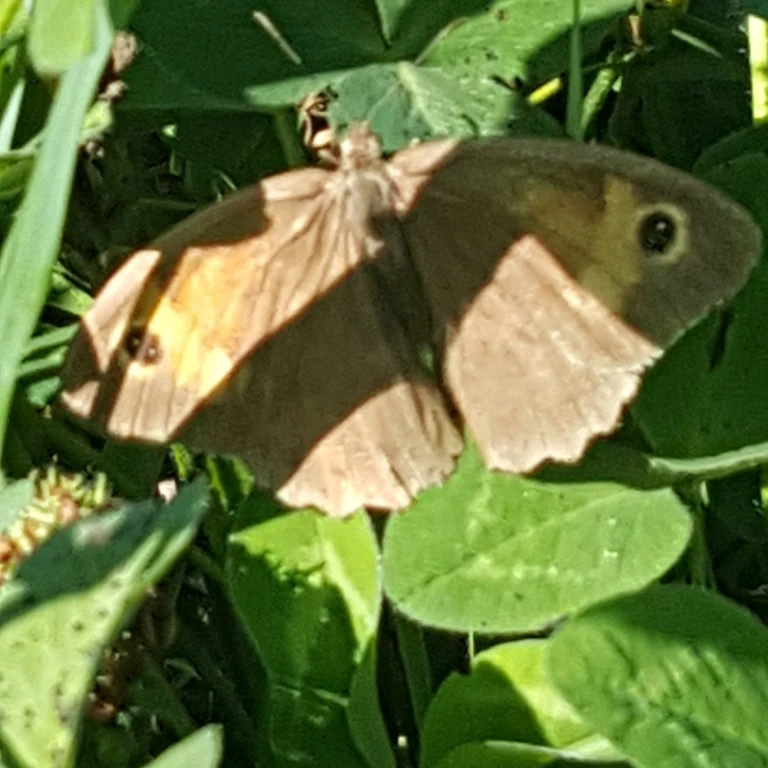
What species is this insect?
Maniola jurtina
